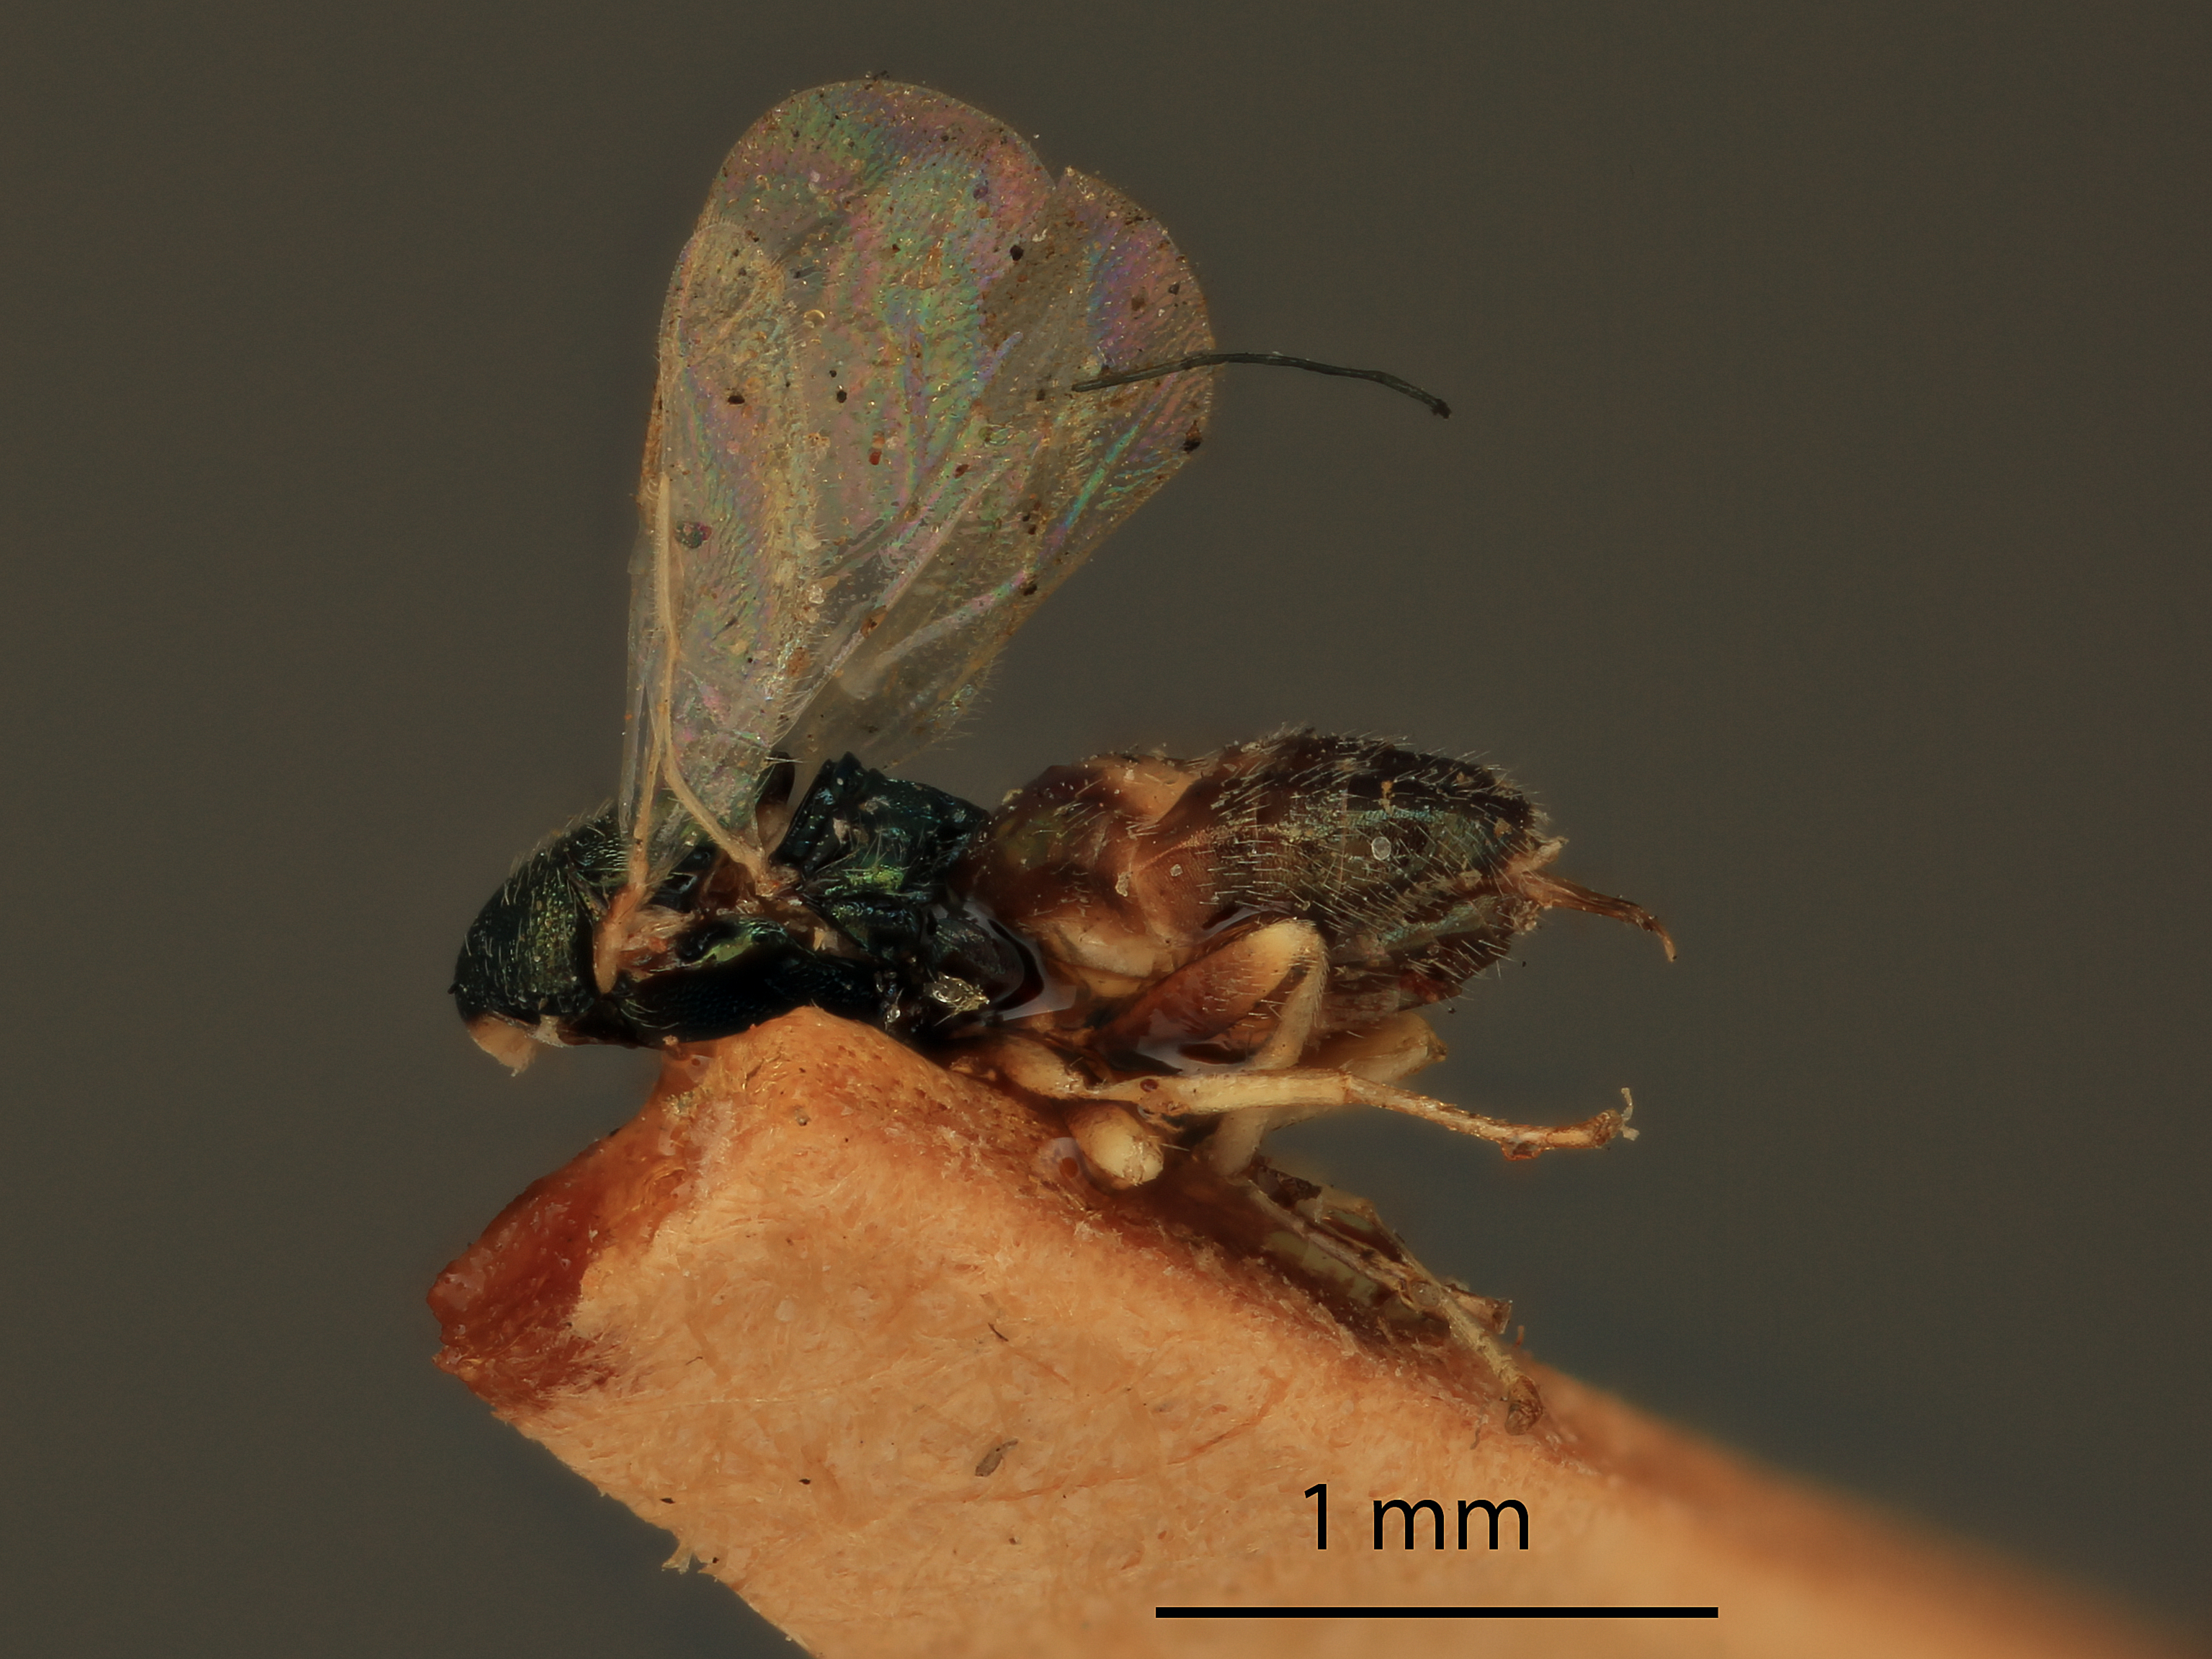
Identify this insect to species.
Habrocytus americus
